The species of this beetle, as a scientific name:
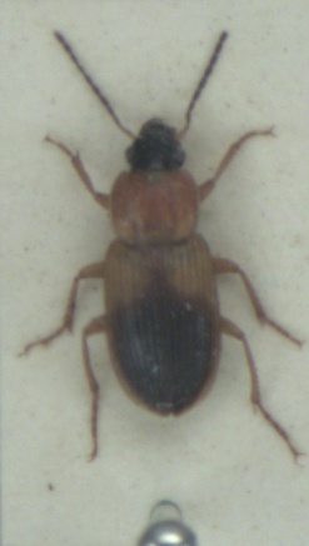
Stenolophus teutonus
